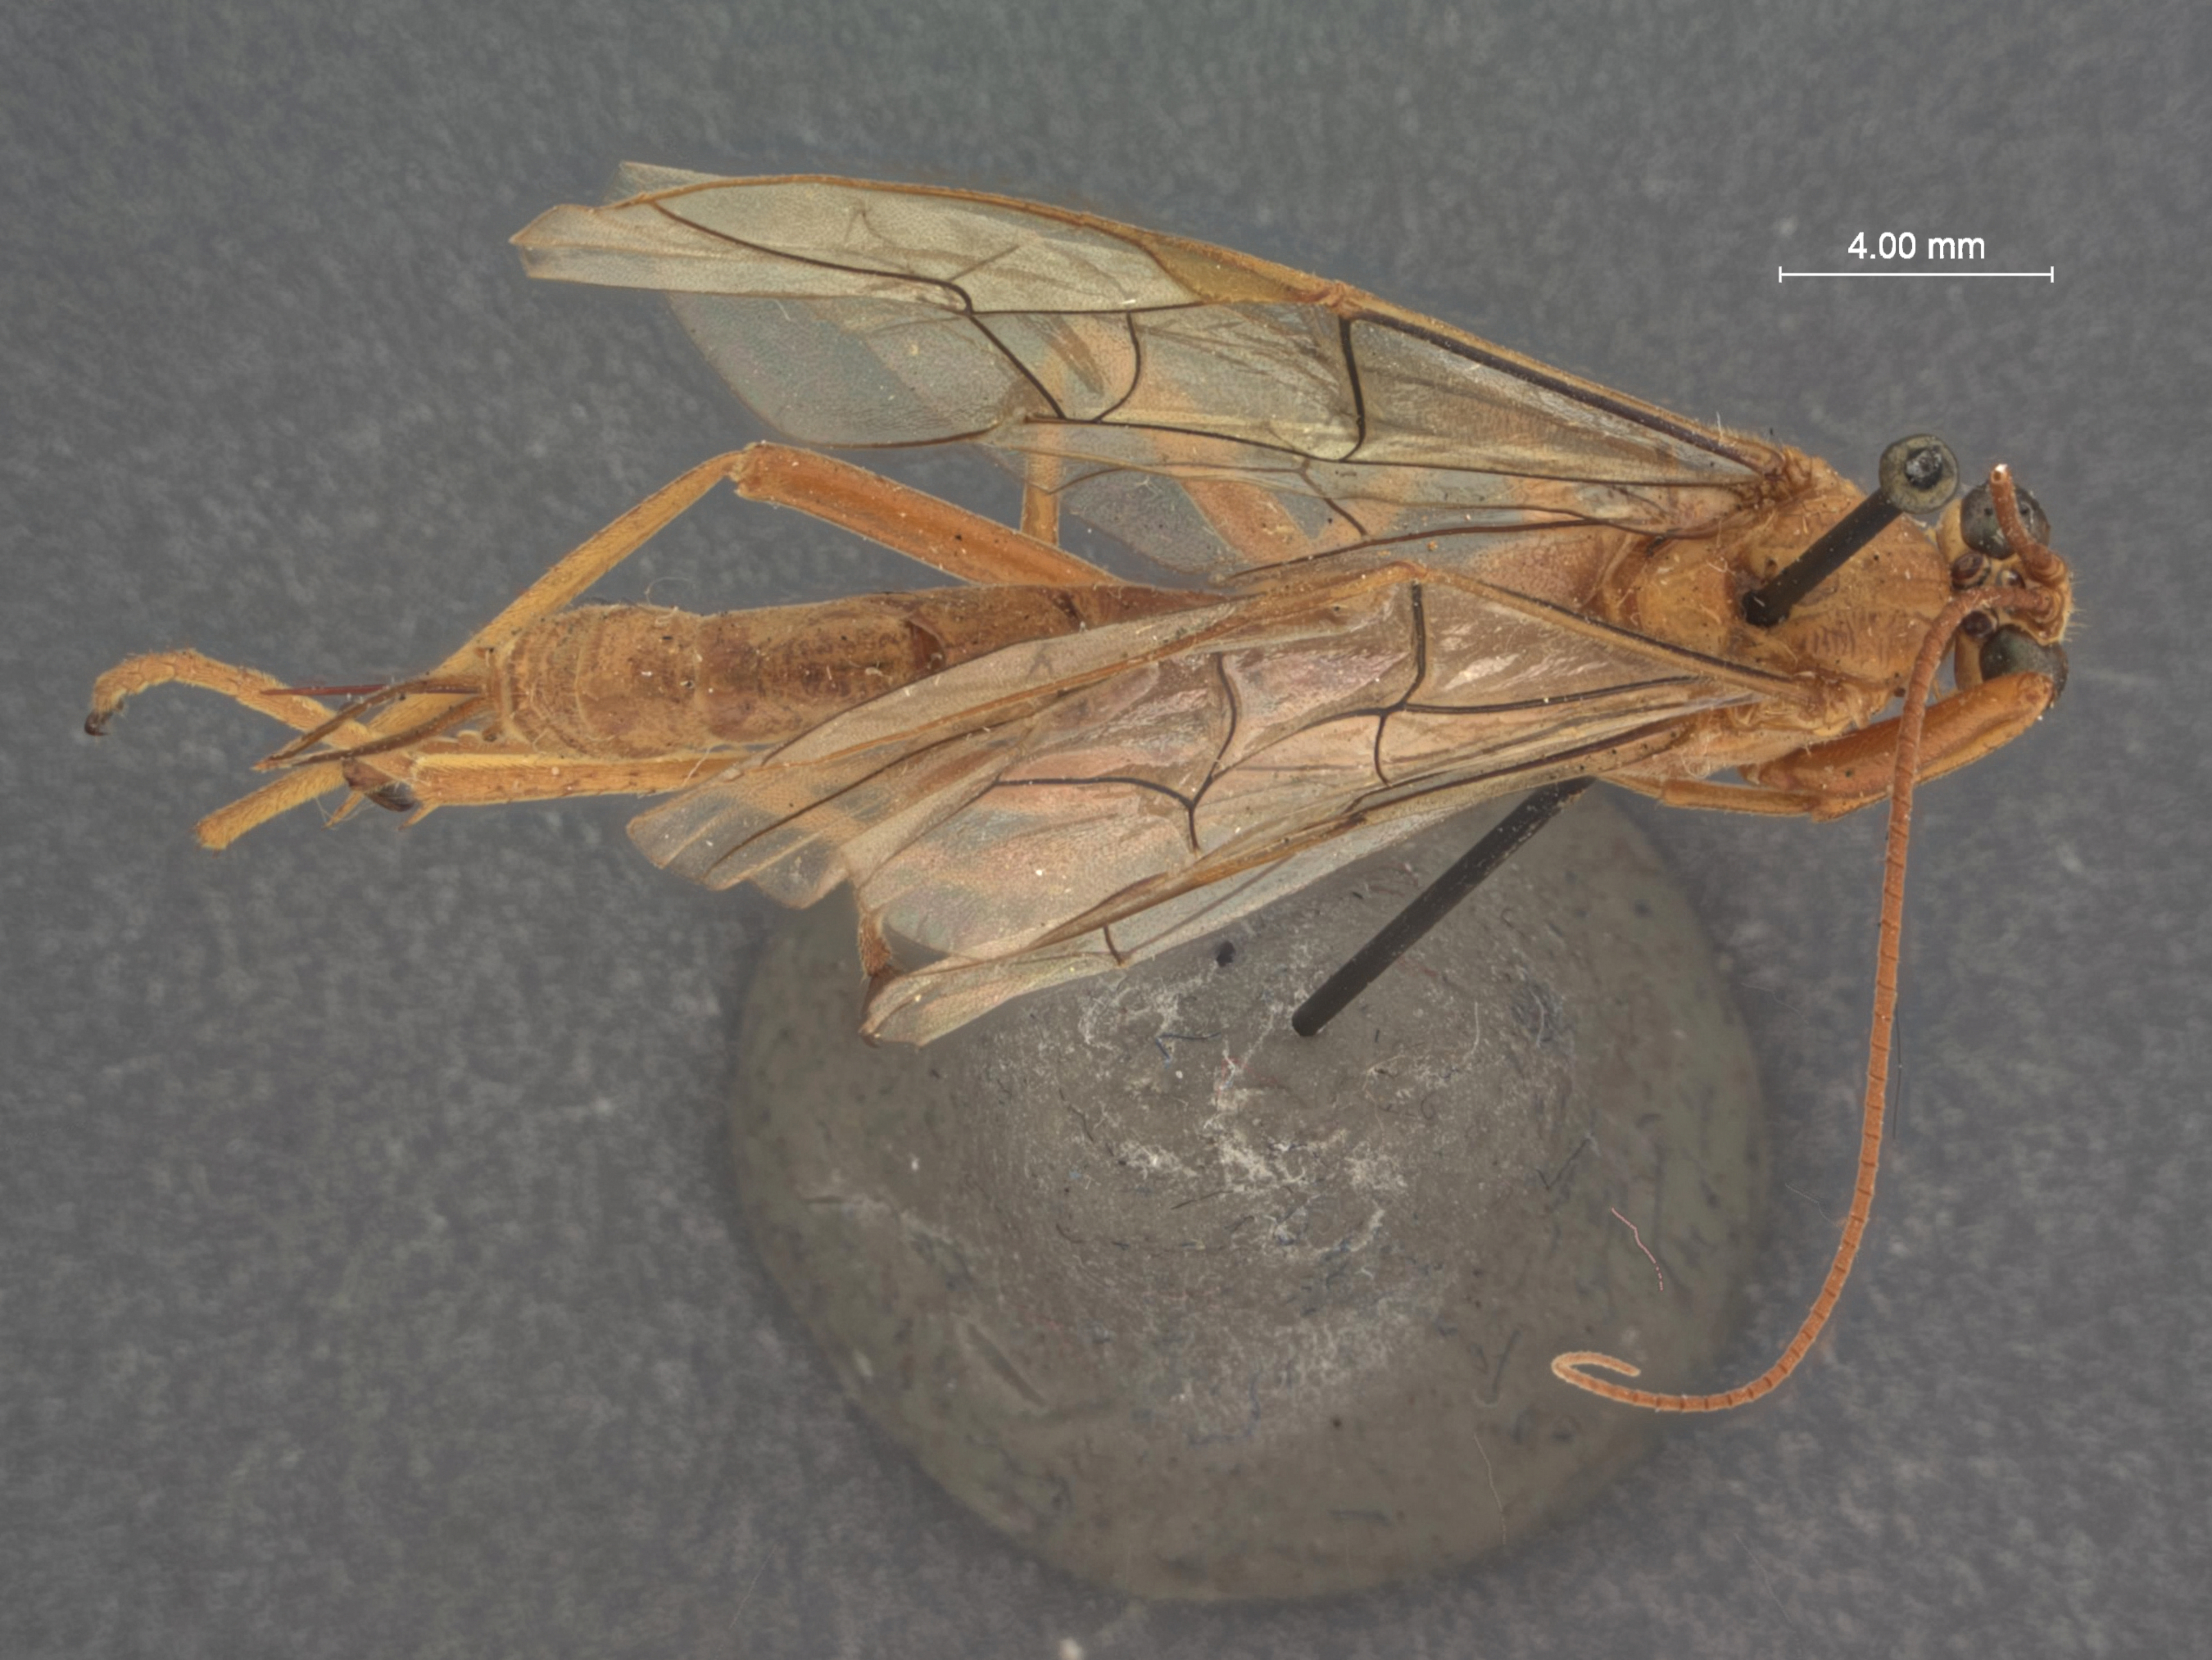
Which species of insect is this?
Paniscus trituberculatus
